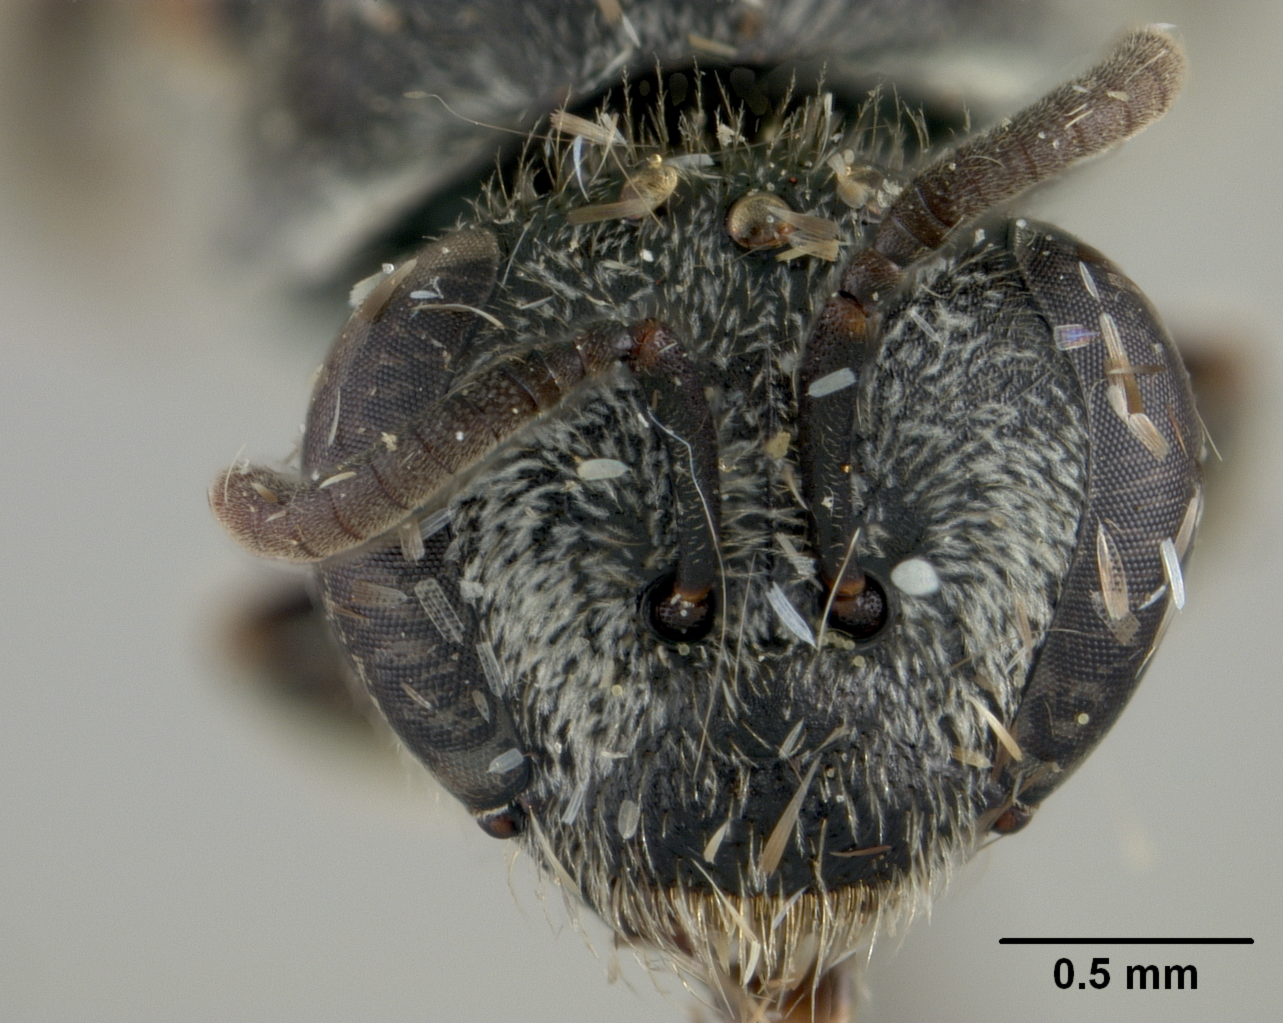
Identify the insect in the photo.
Pachyhalictus karunaratnei
